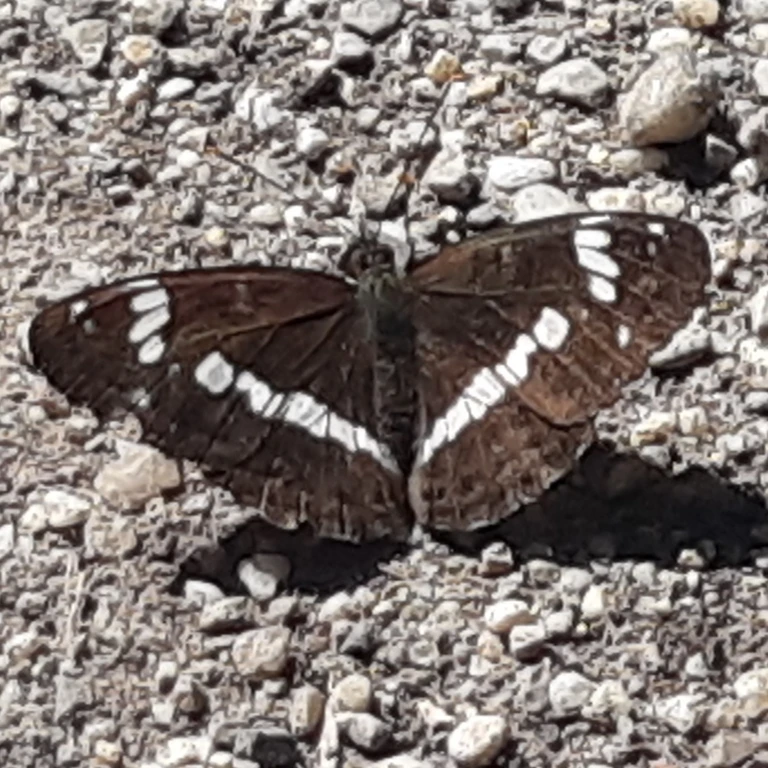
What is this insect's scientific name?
Limenitis camilla (also Ladoga camilla)
